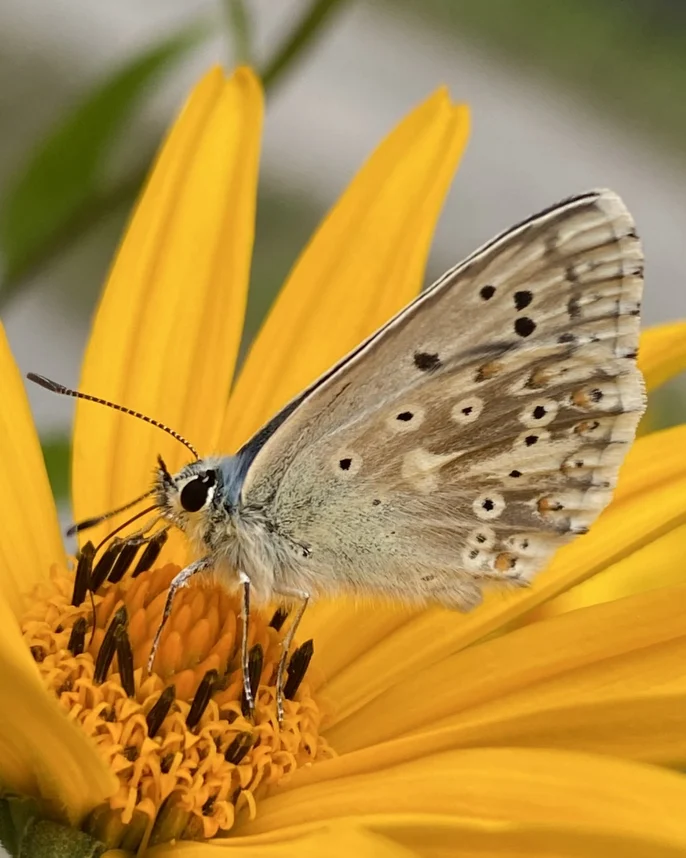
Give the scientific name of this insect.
Lysandra coridon
